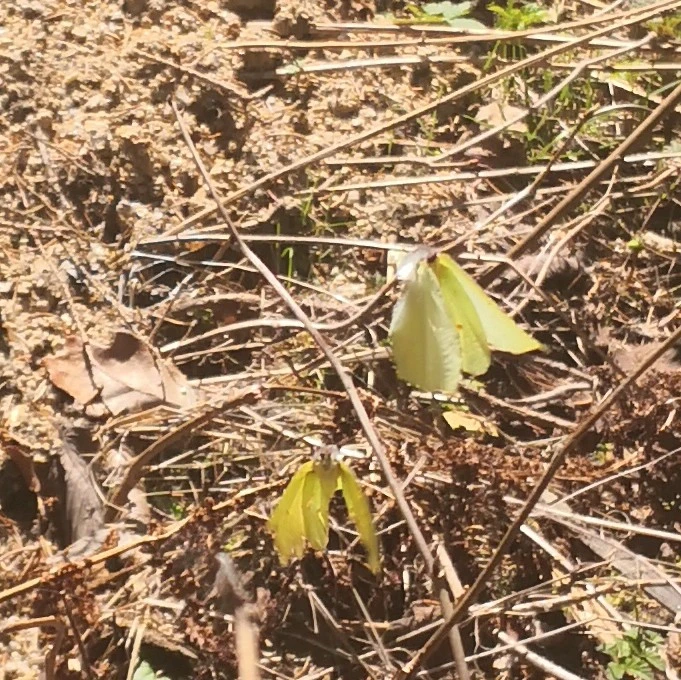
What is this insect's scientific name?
Gonepteryx rhamni
